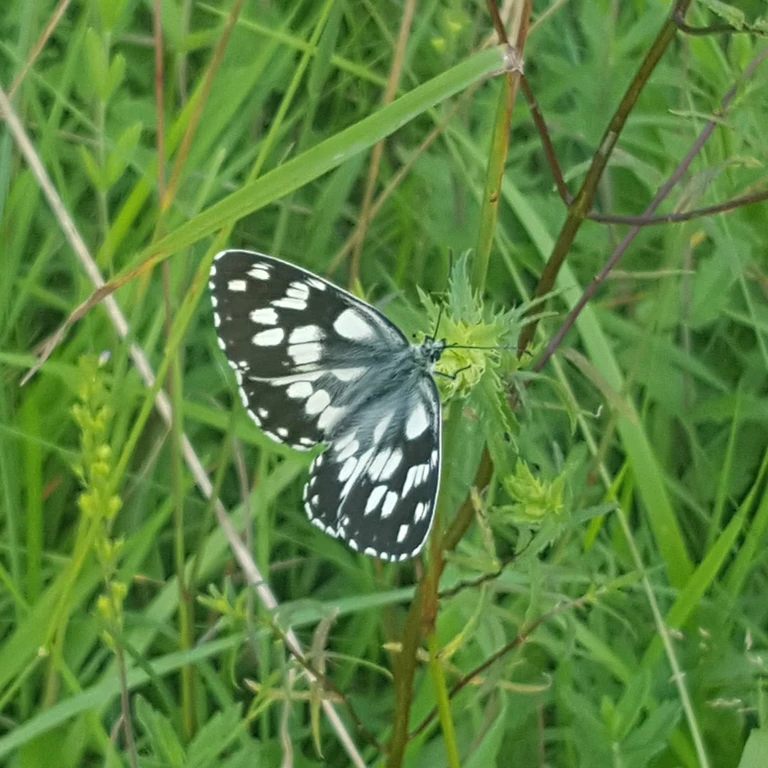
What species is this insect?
Melanargia galathea
